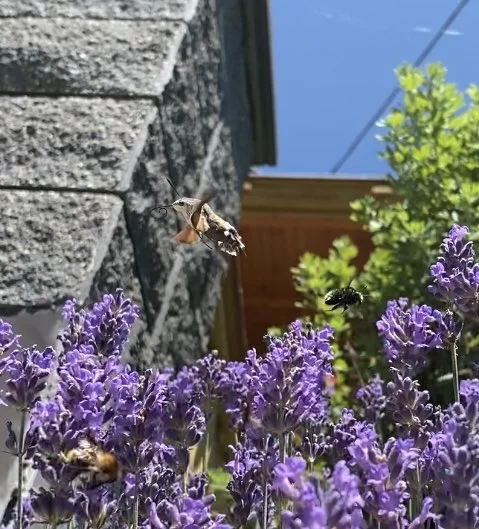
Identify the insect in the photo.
Macroglossum stellatarum
